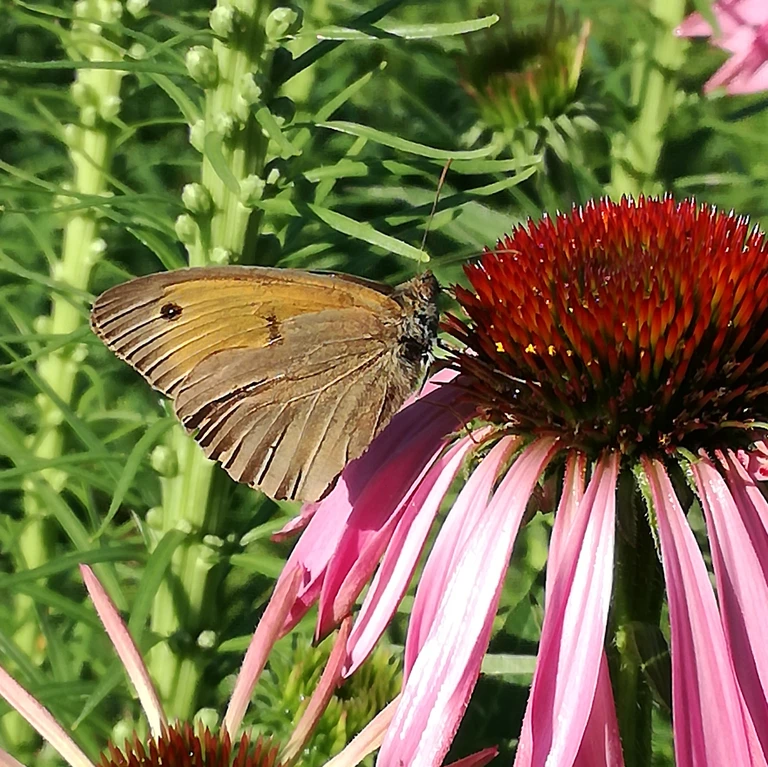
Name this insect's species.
Maniola jurtina
